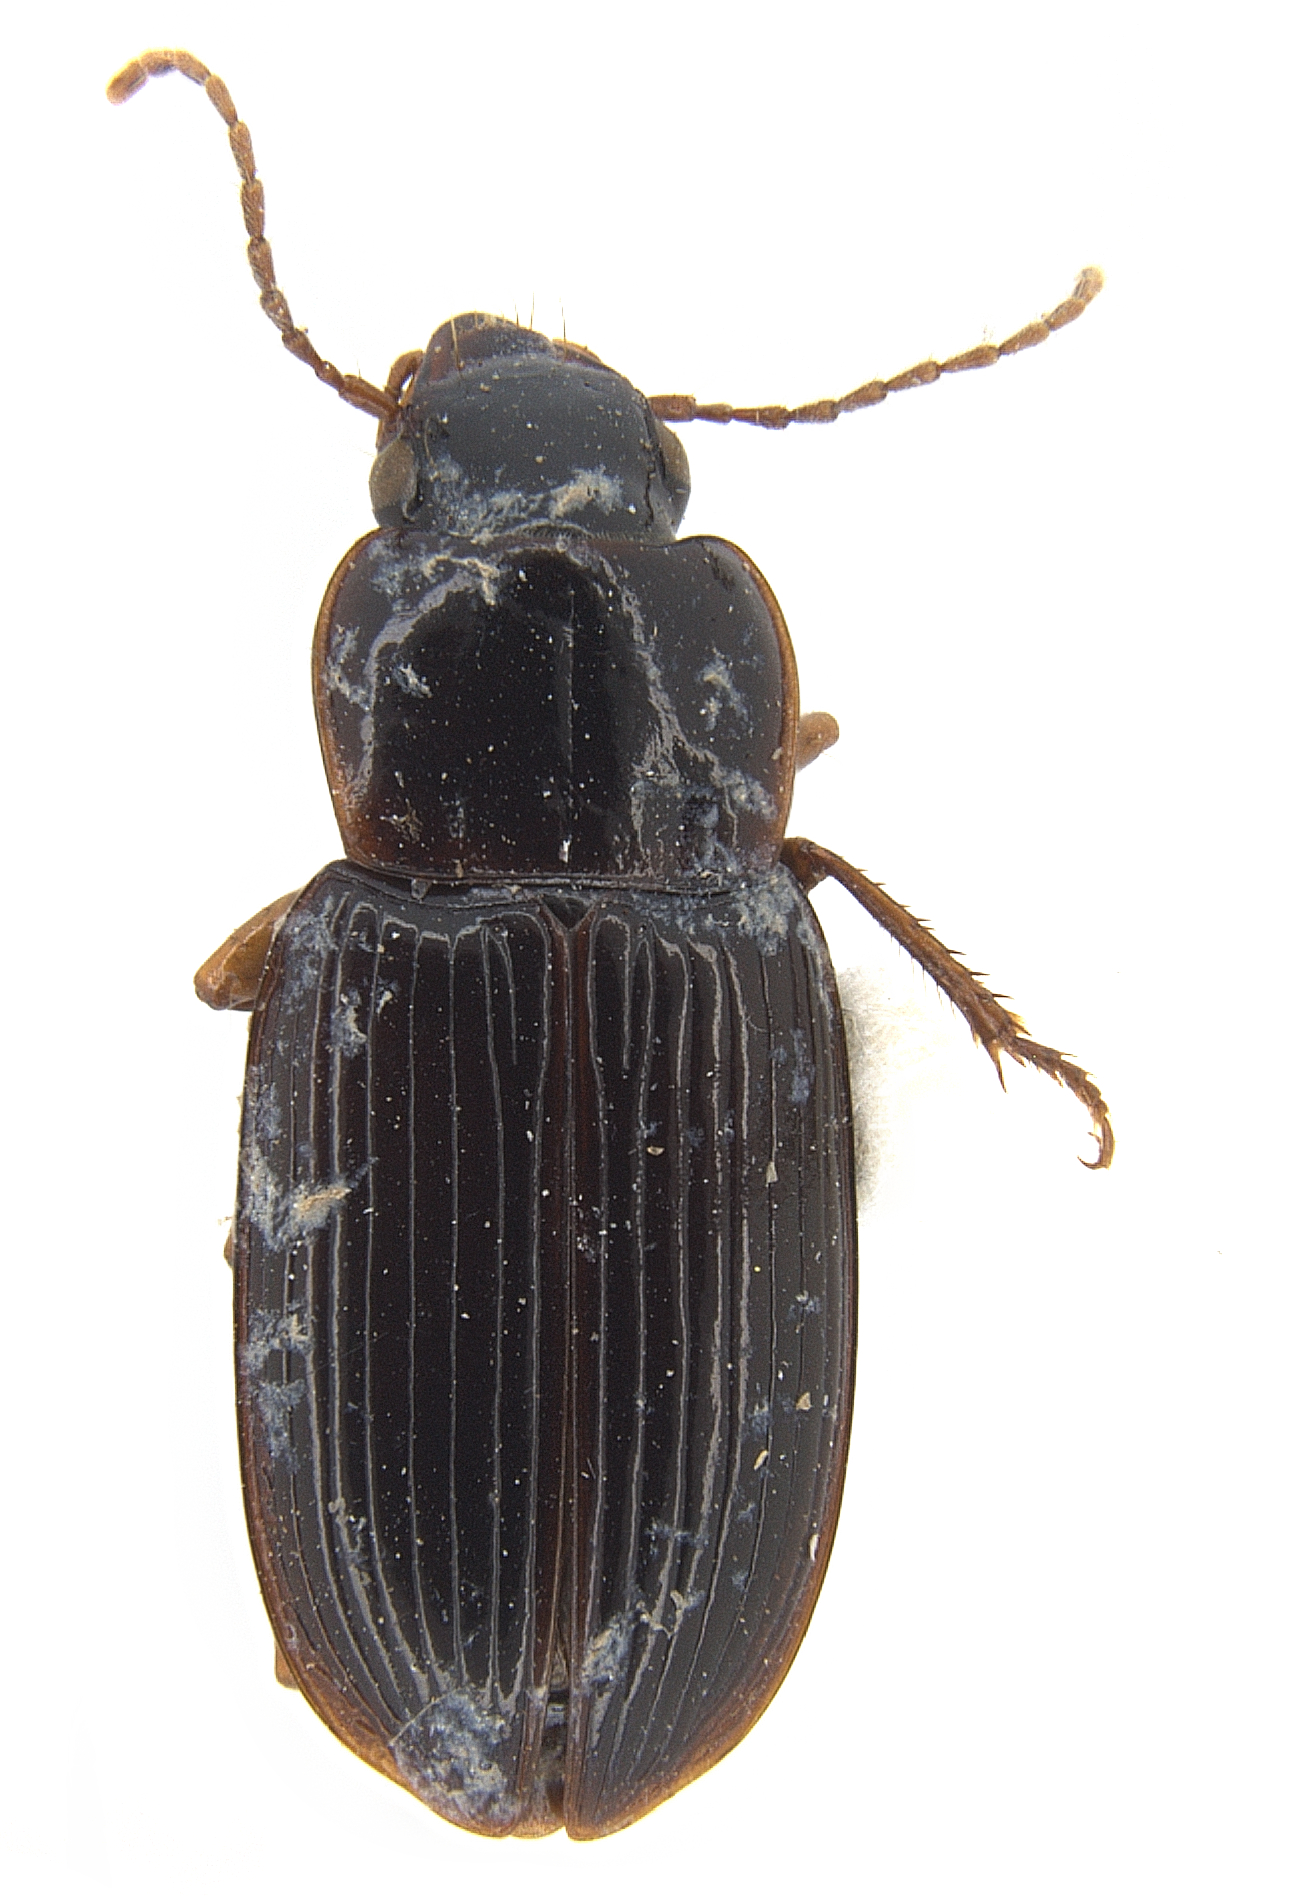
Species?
Trichotichnus autumnalis
